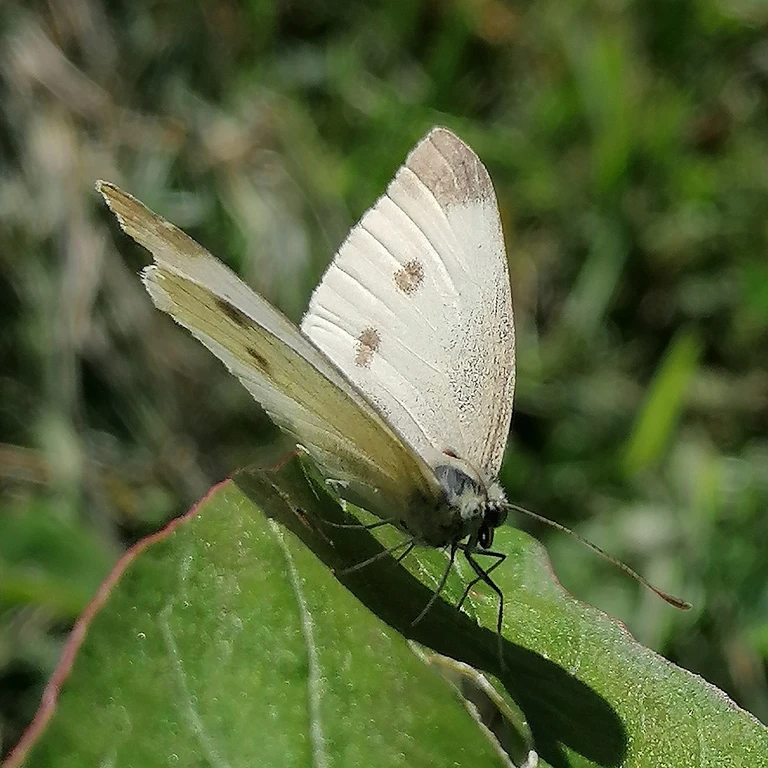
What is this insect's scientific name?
Pieris rapae
